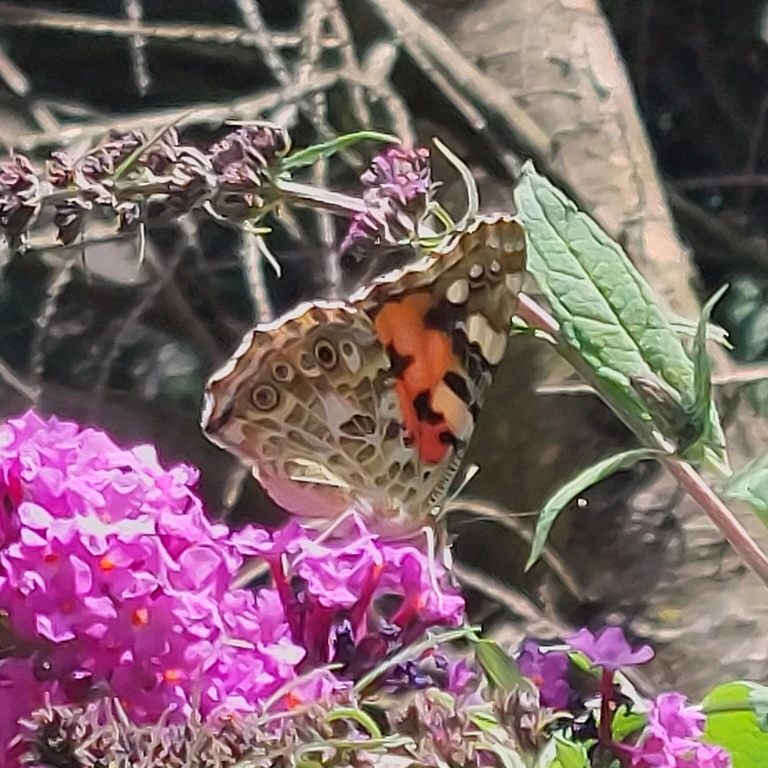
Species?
Vanessa cardui
